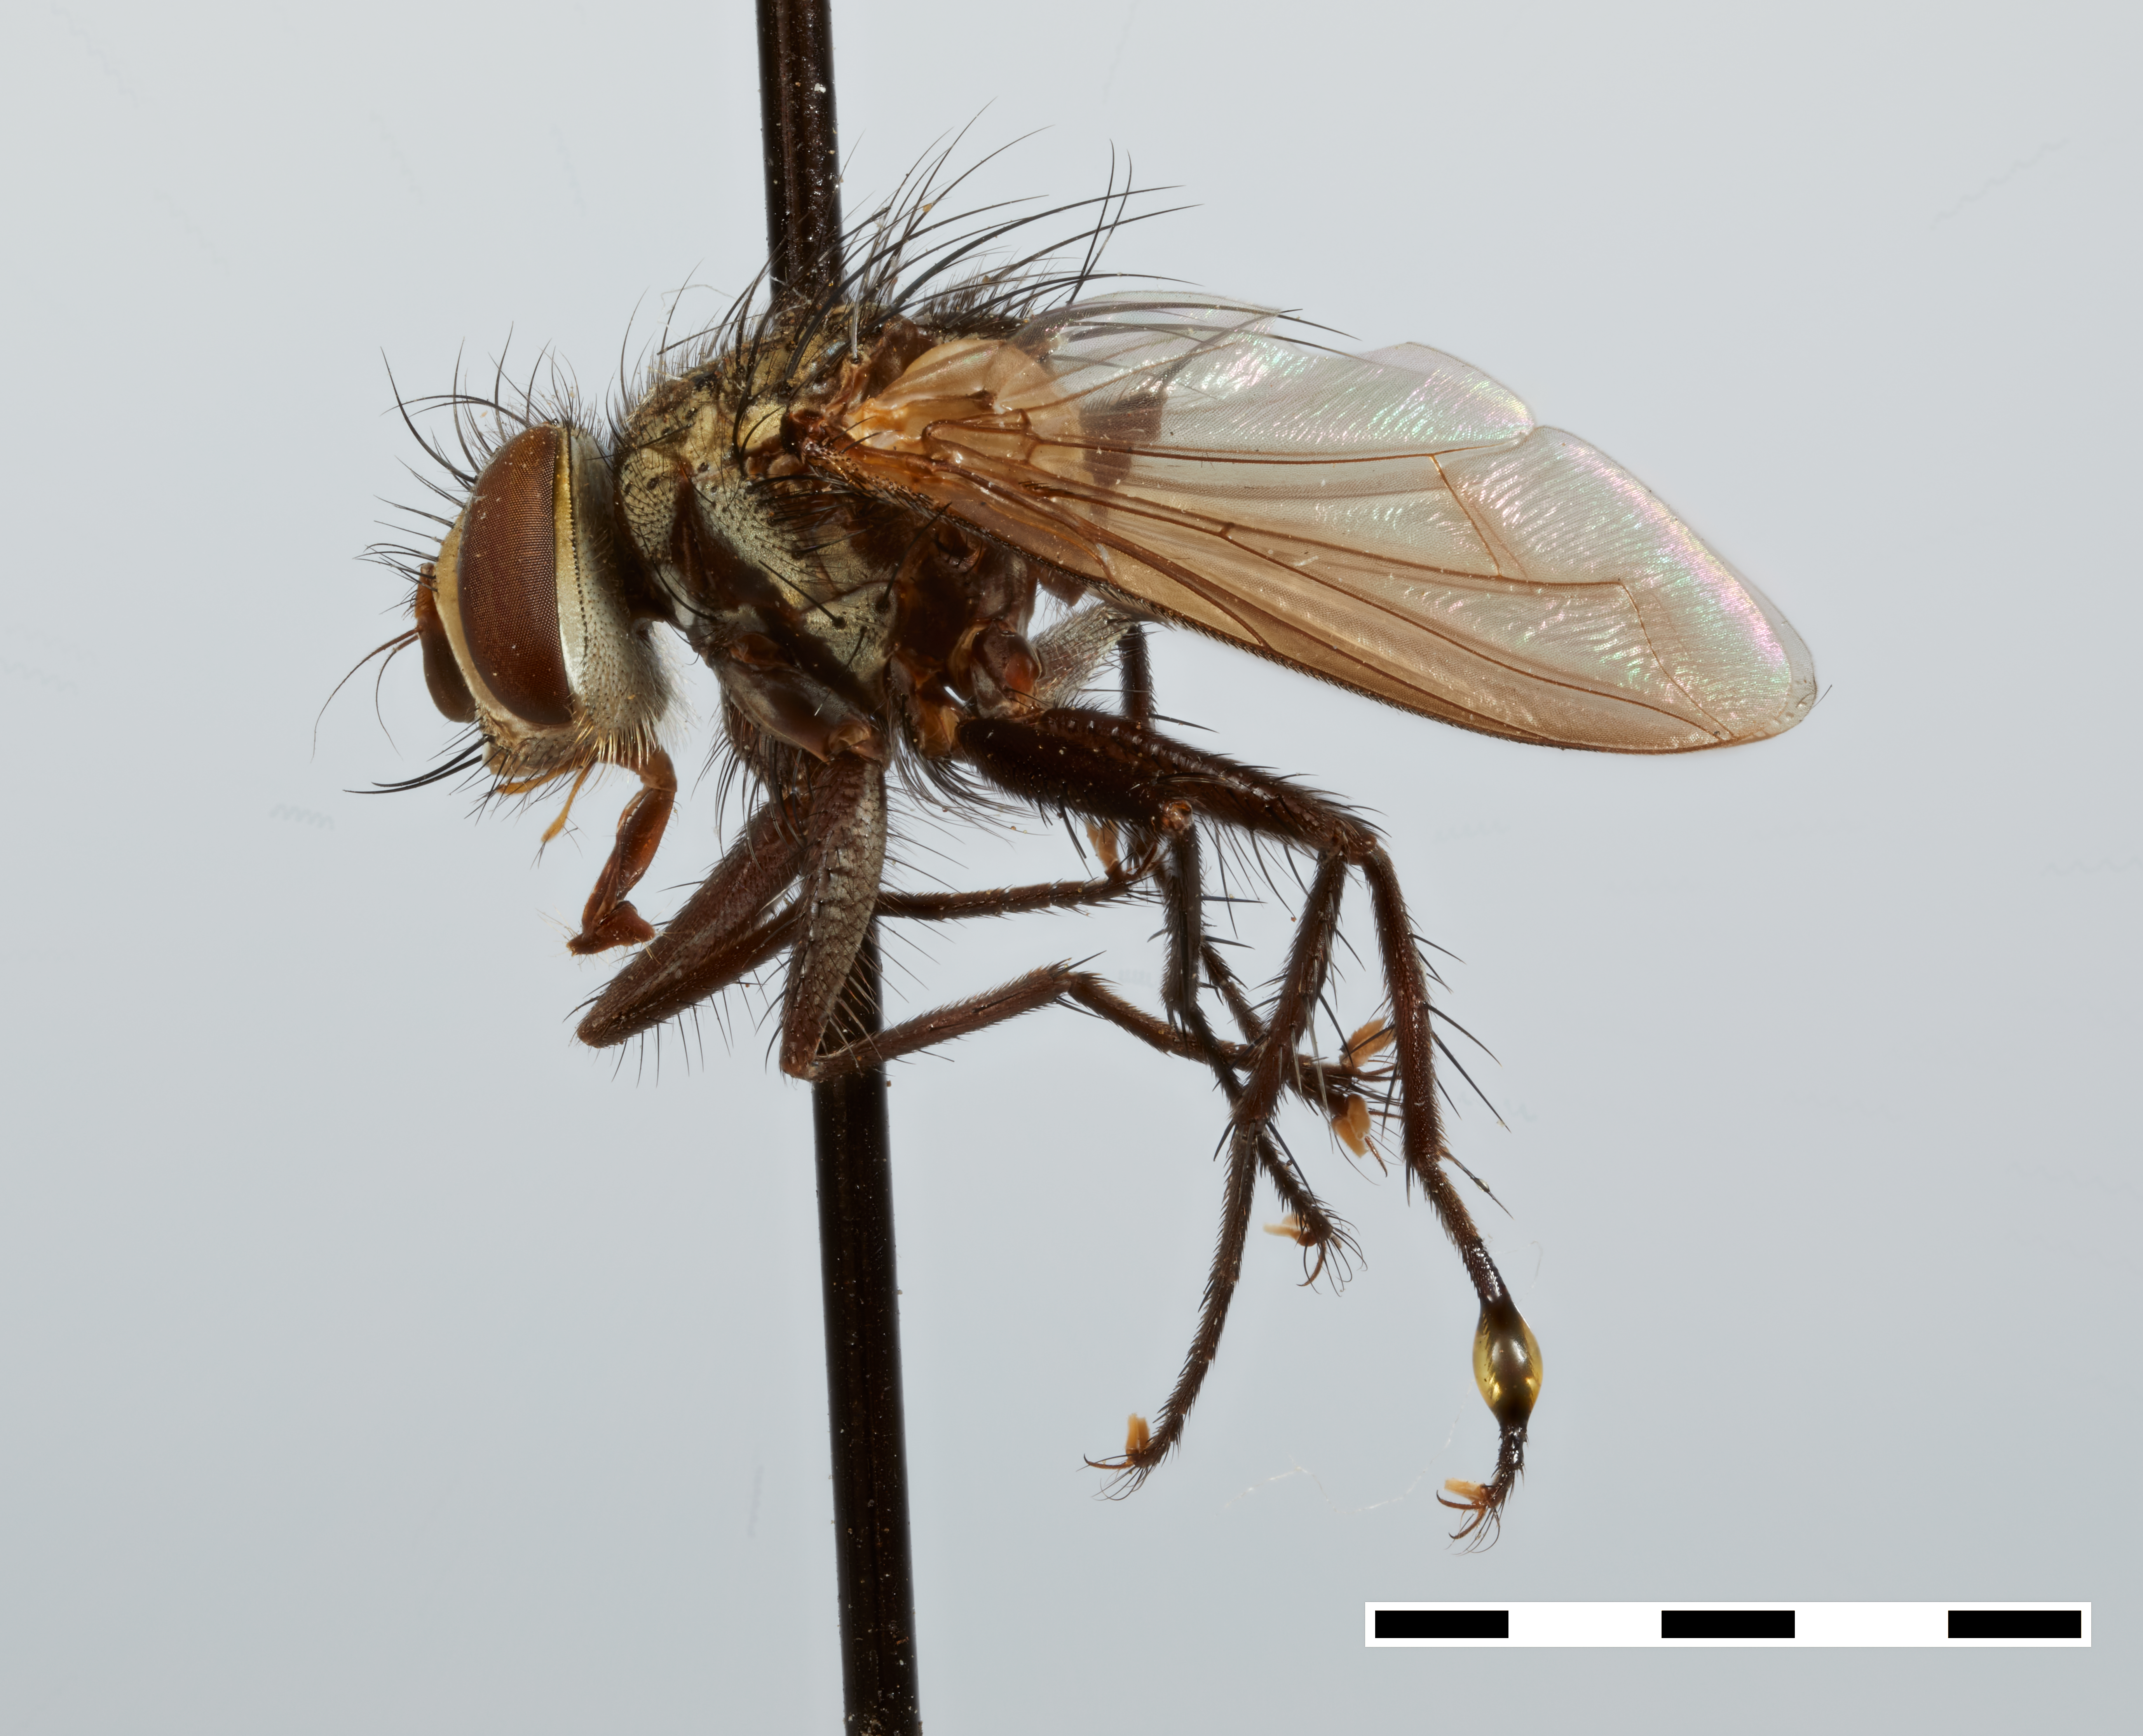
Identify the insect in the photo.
Thelairophasia transita
